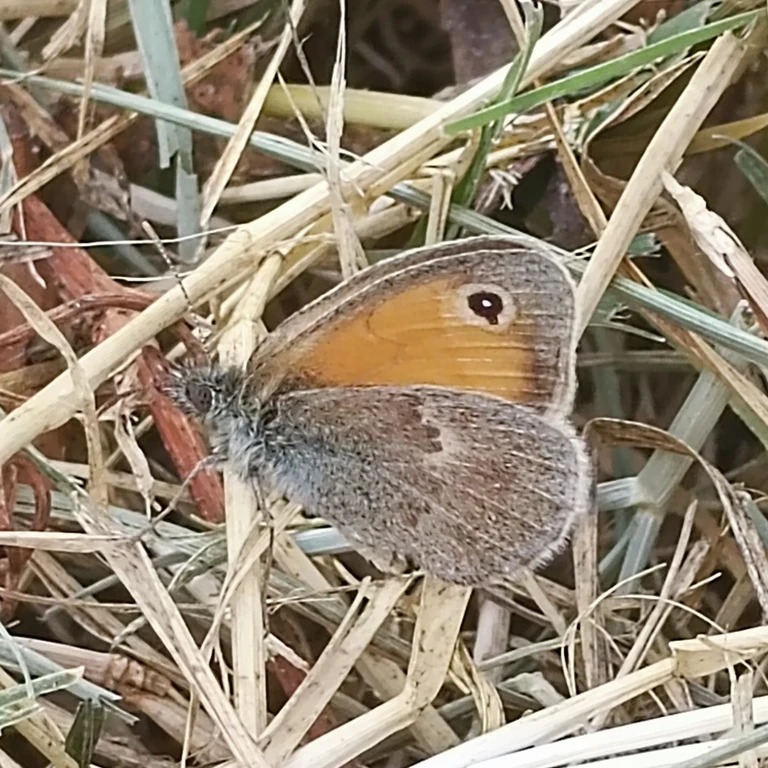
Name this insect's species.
Coenonympha pamphilus
